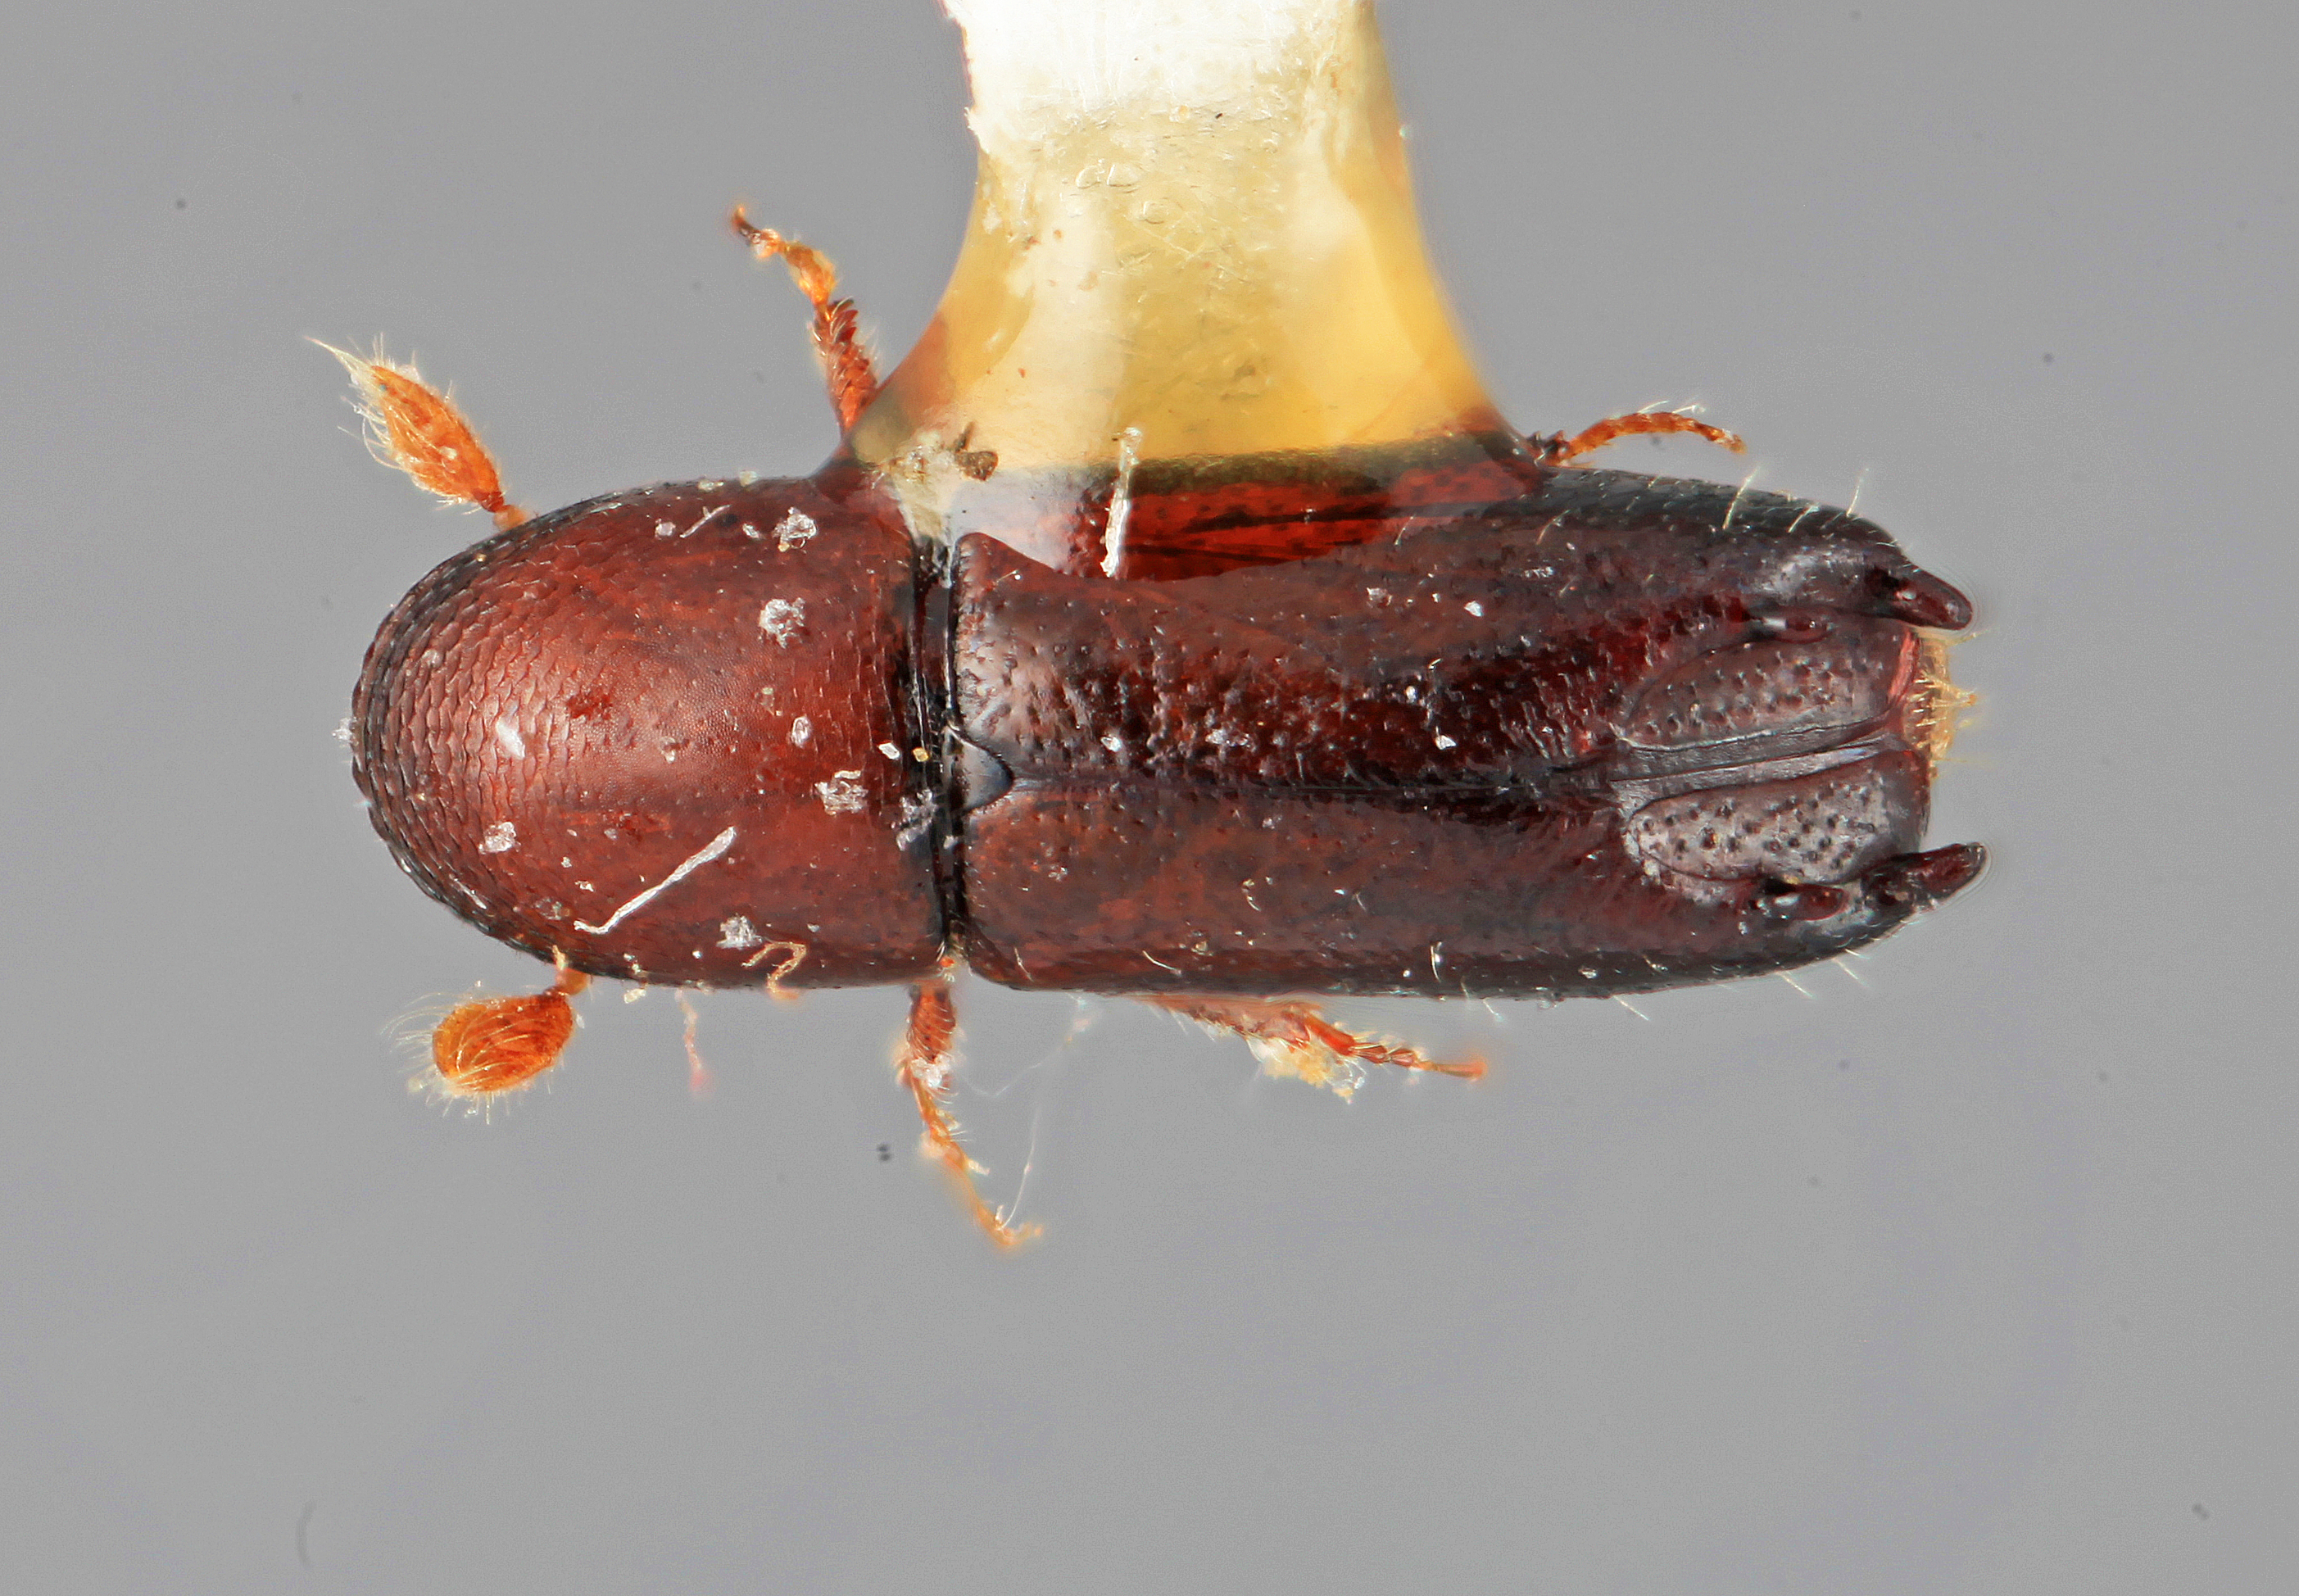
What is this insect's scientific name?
Tricolus frontalis
